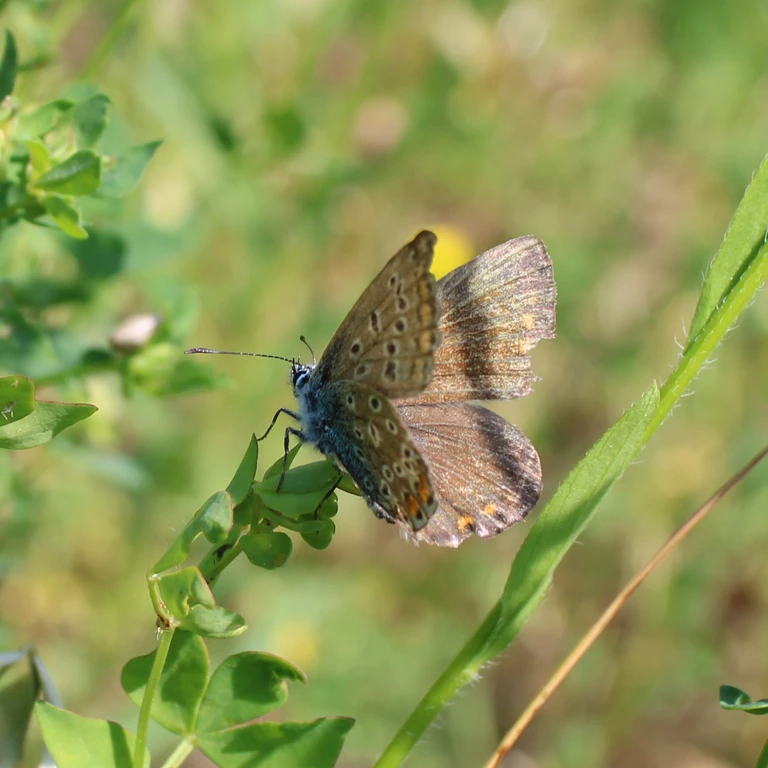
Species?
Polyommatus icarus
